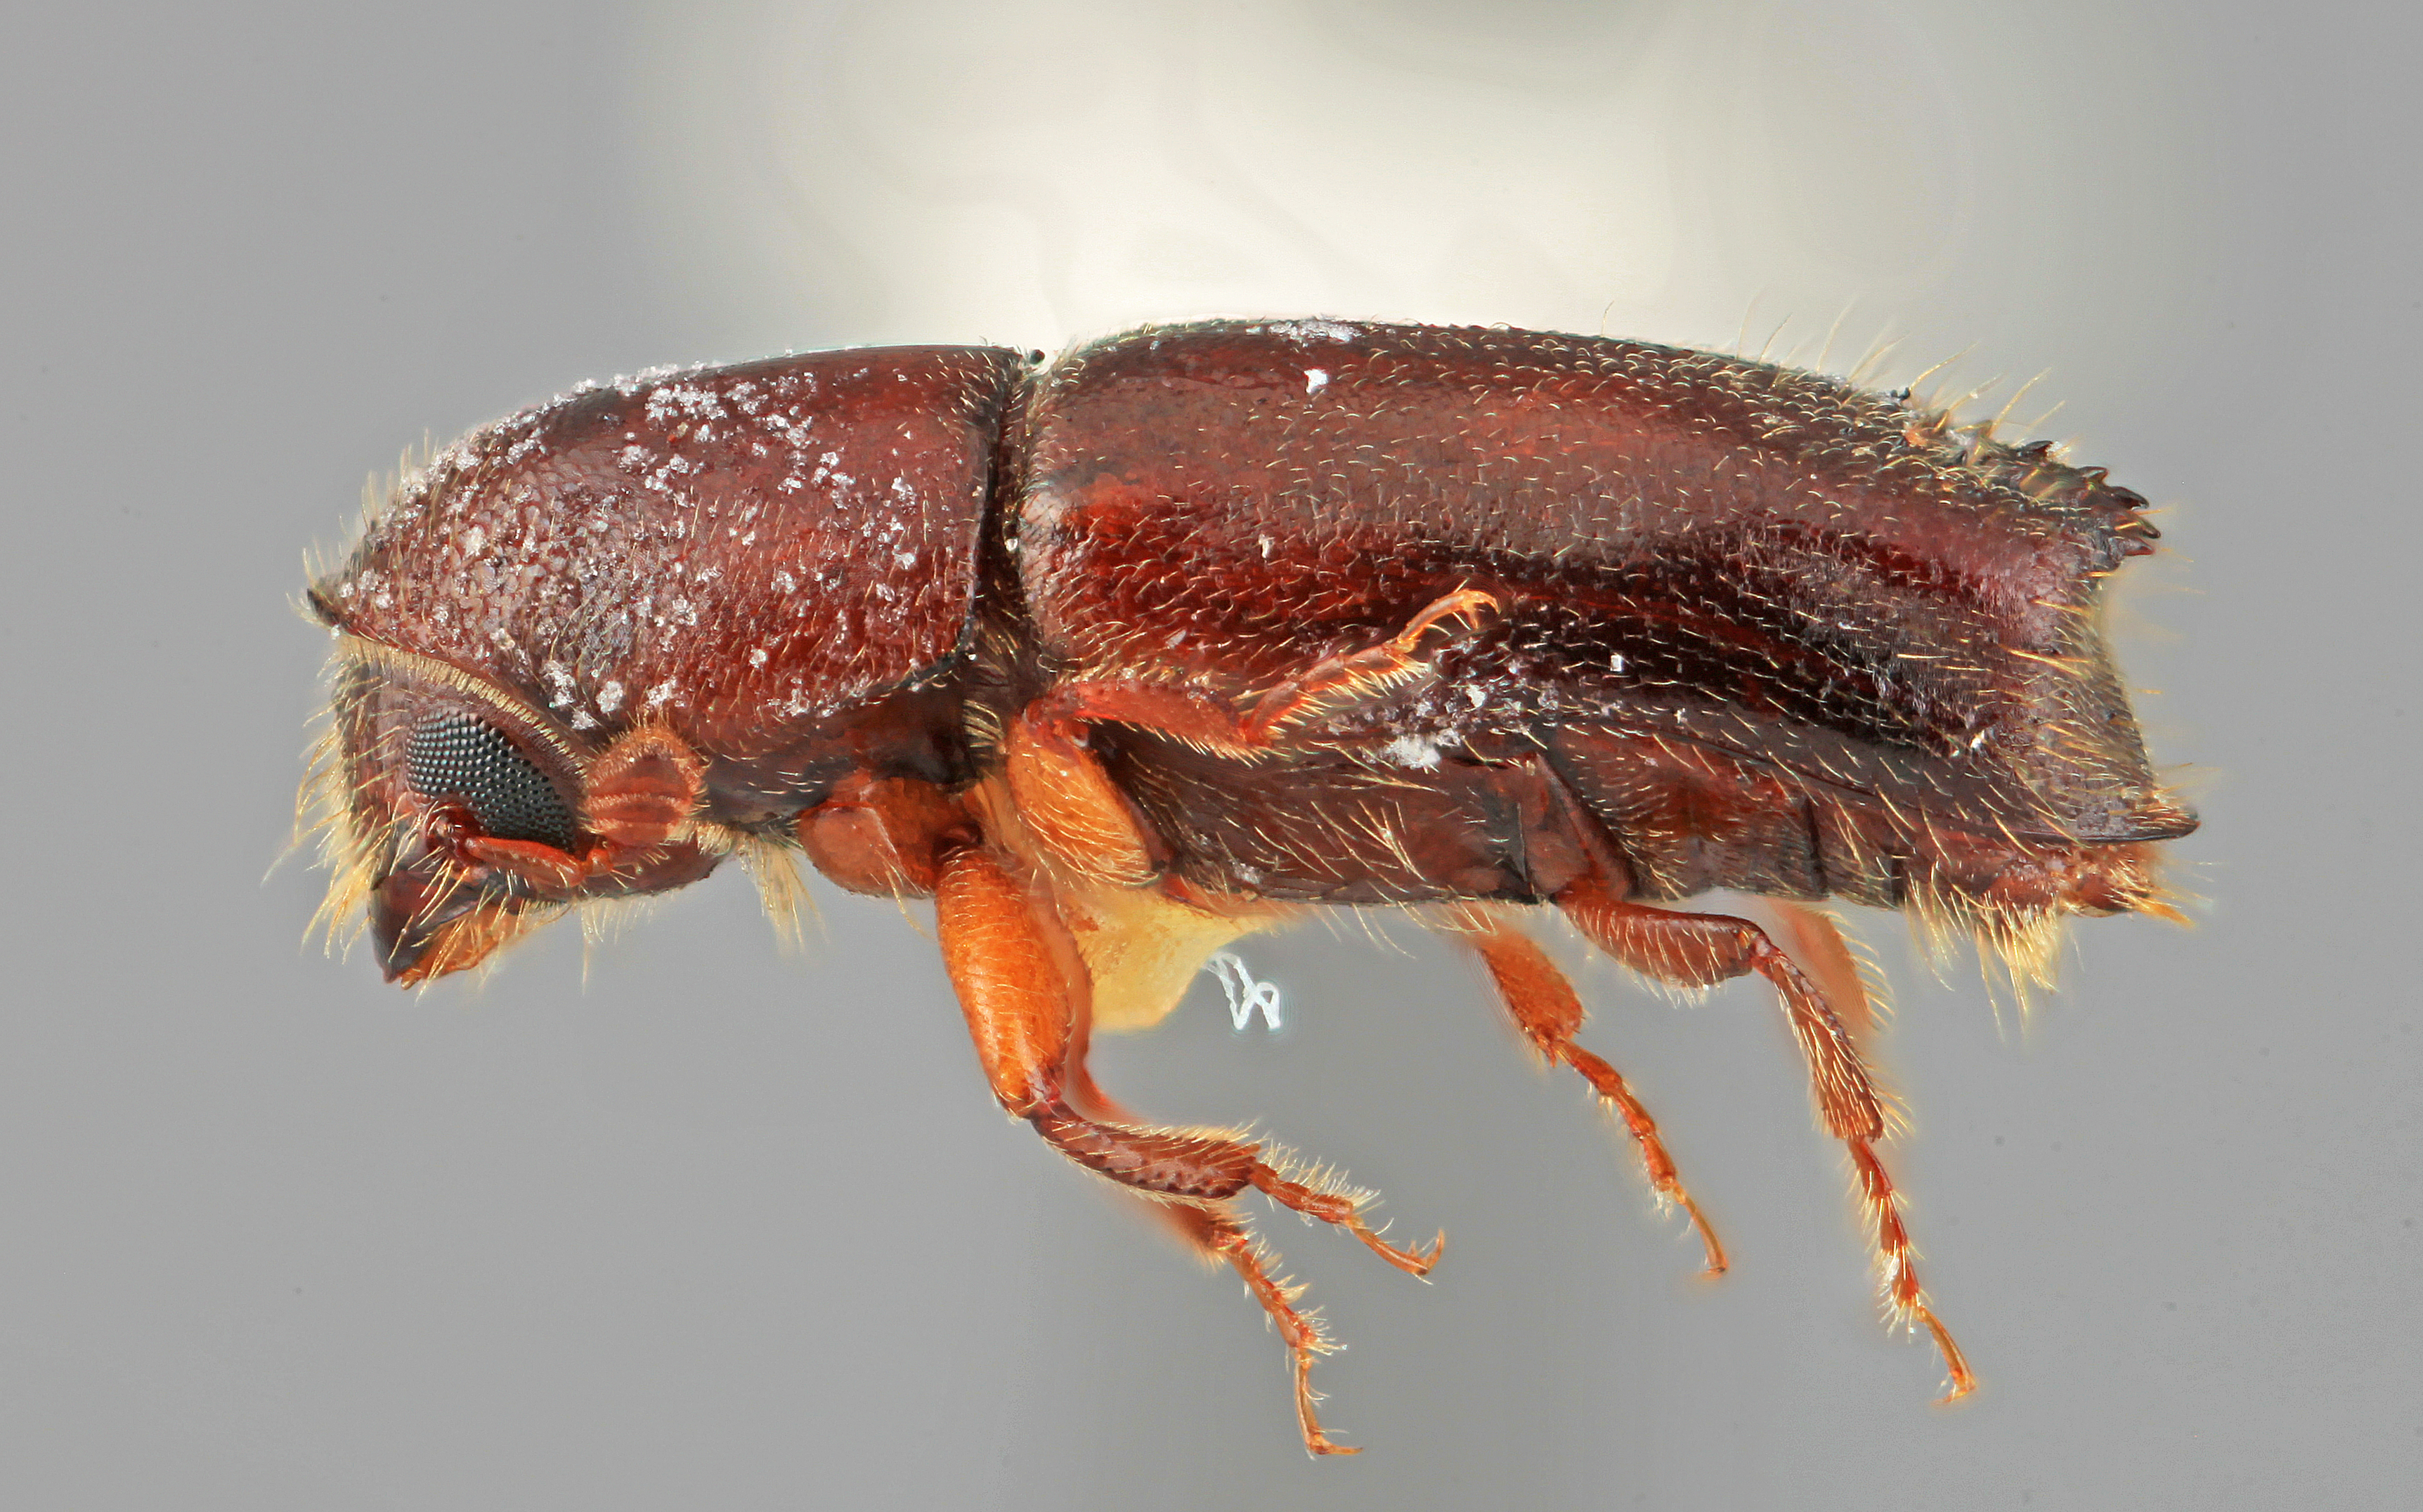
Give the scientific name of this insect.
Gnathotrichus dentatus
